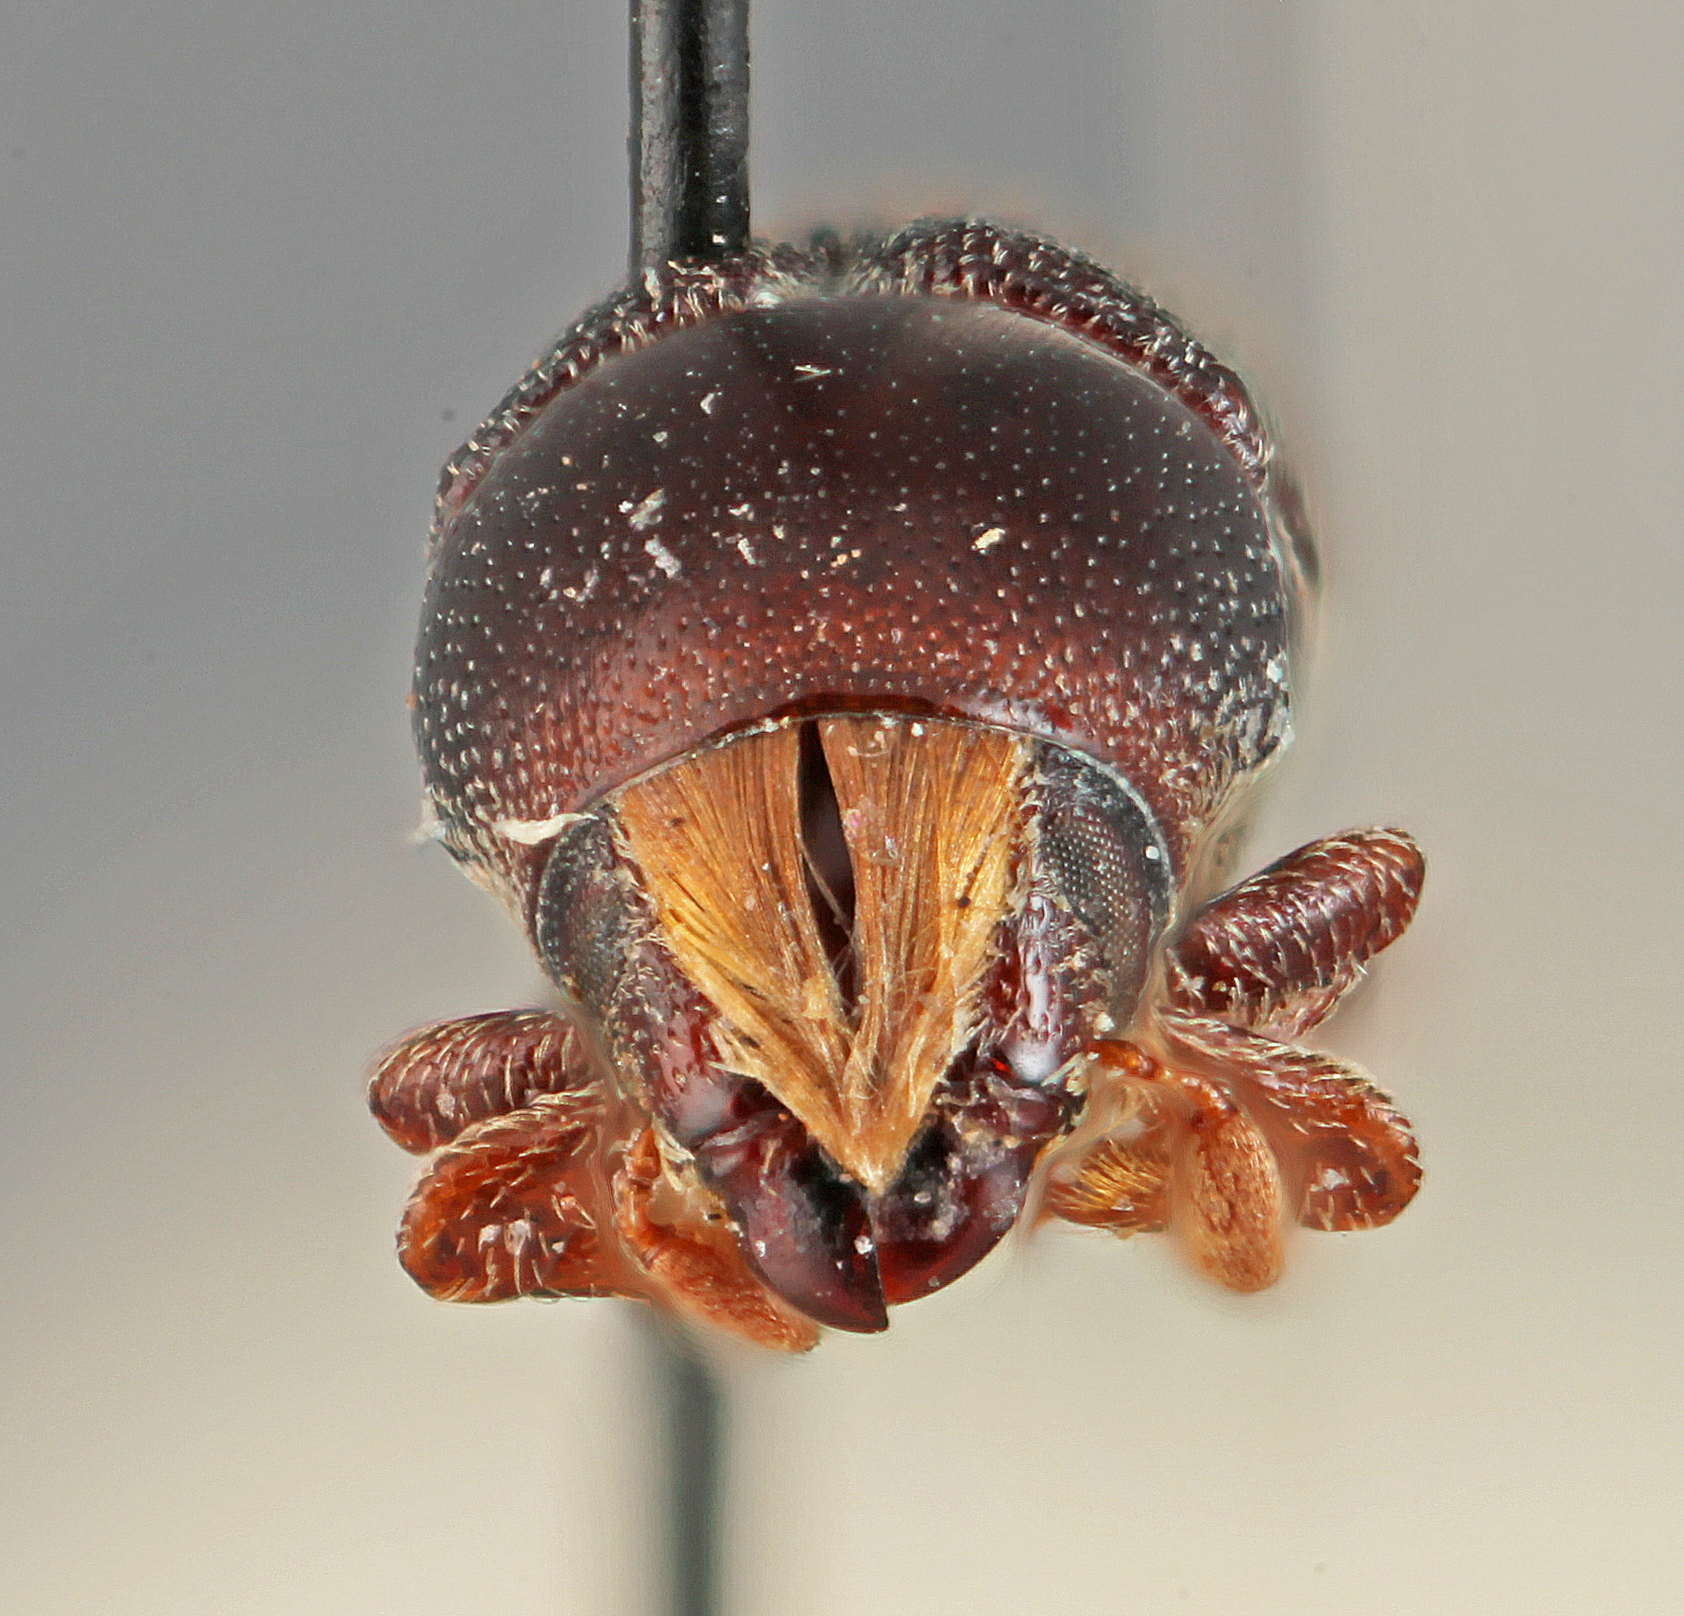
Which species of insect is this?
Scolytopsis argentinensis
